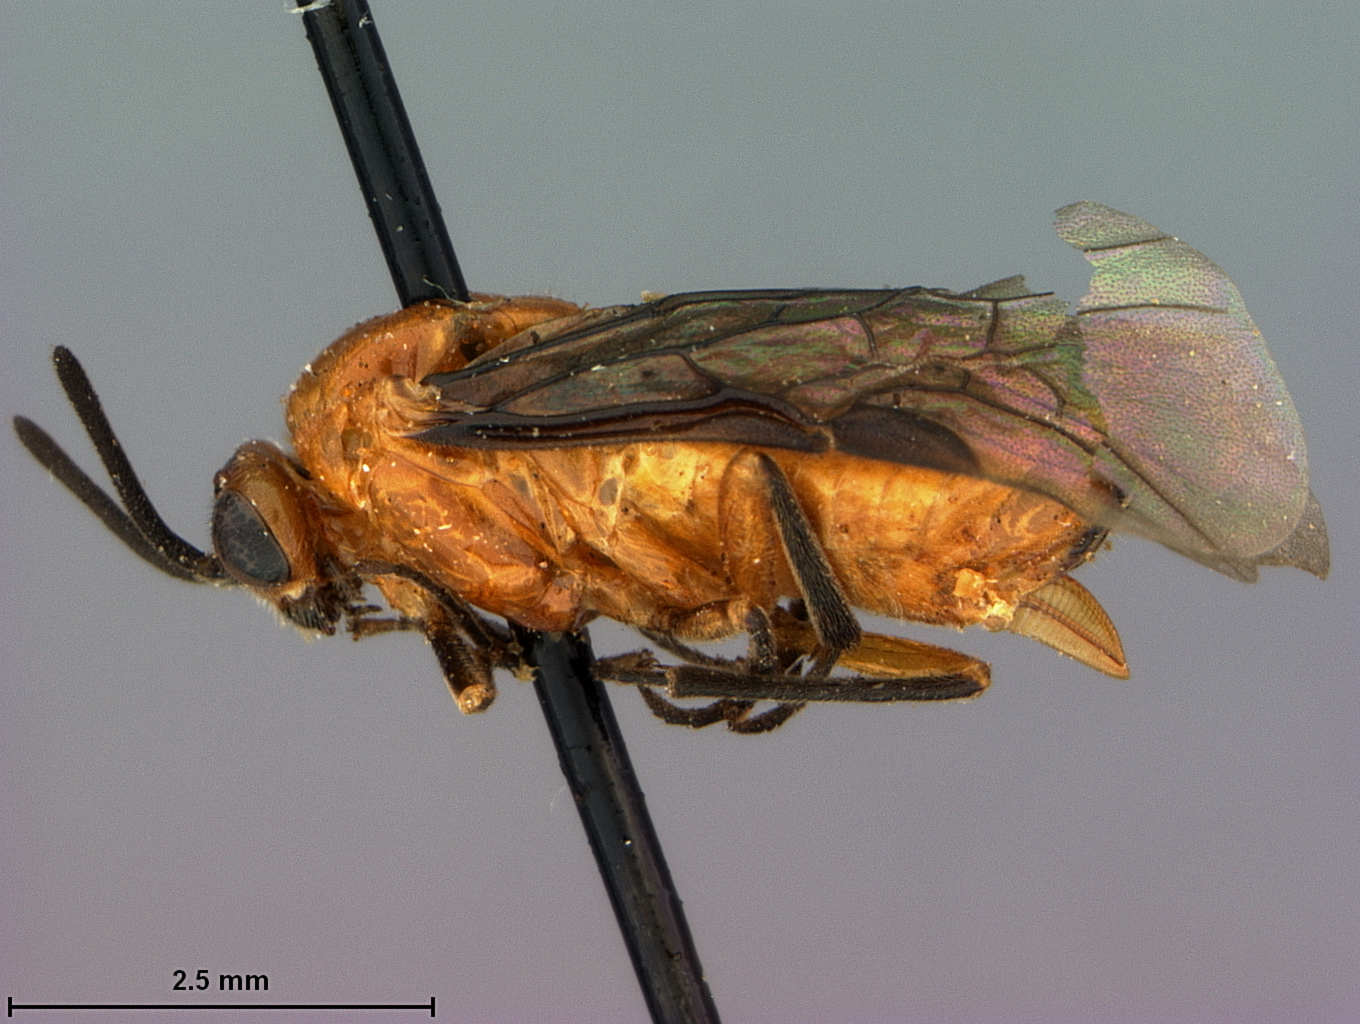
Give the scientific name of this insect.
Sphacophilus crenus
